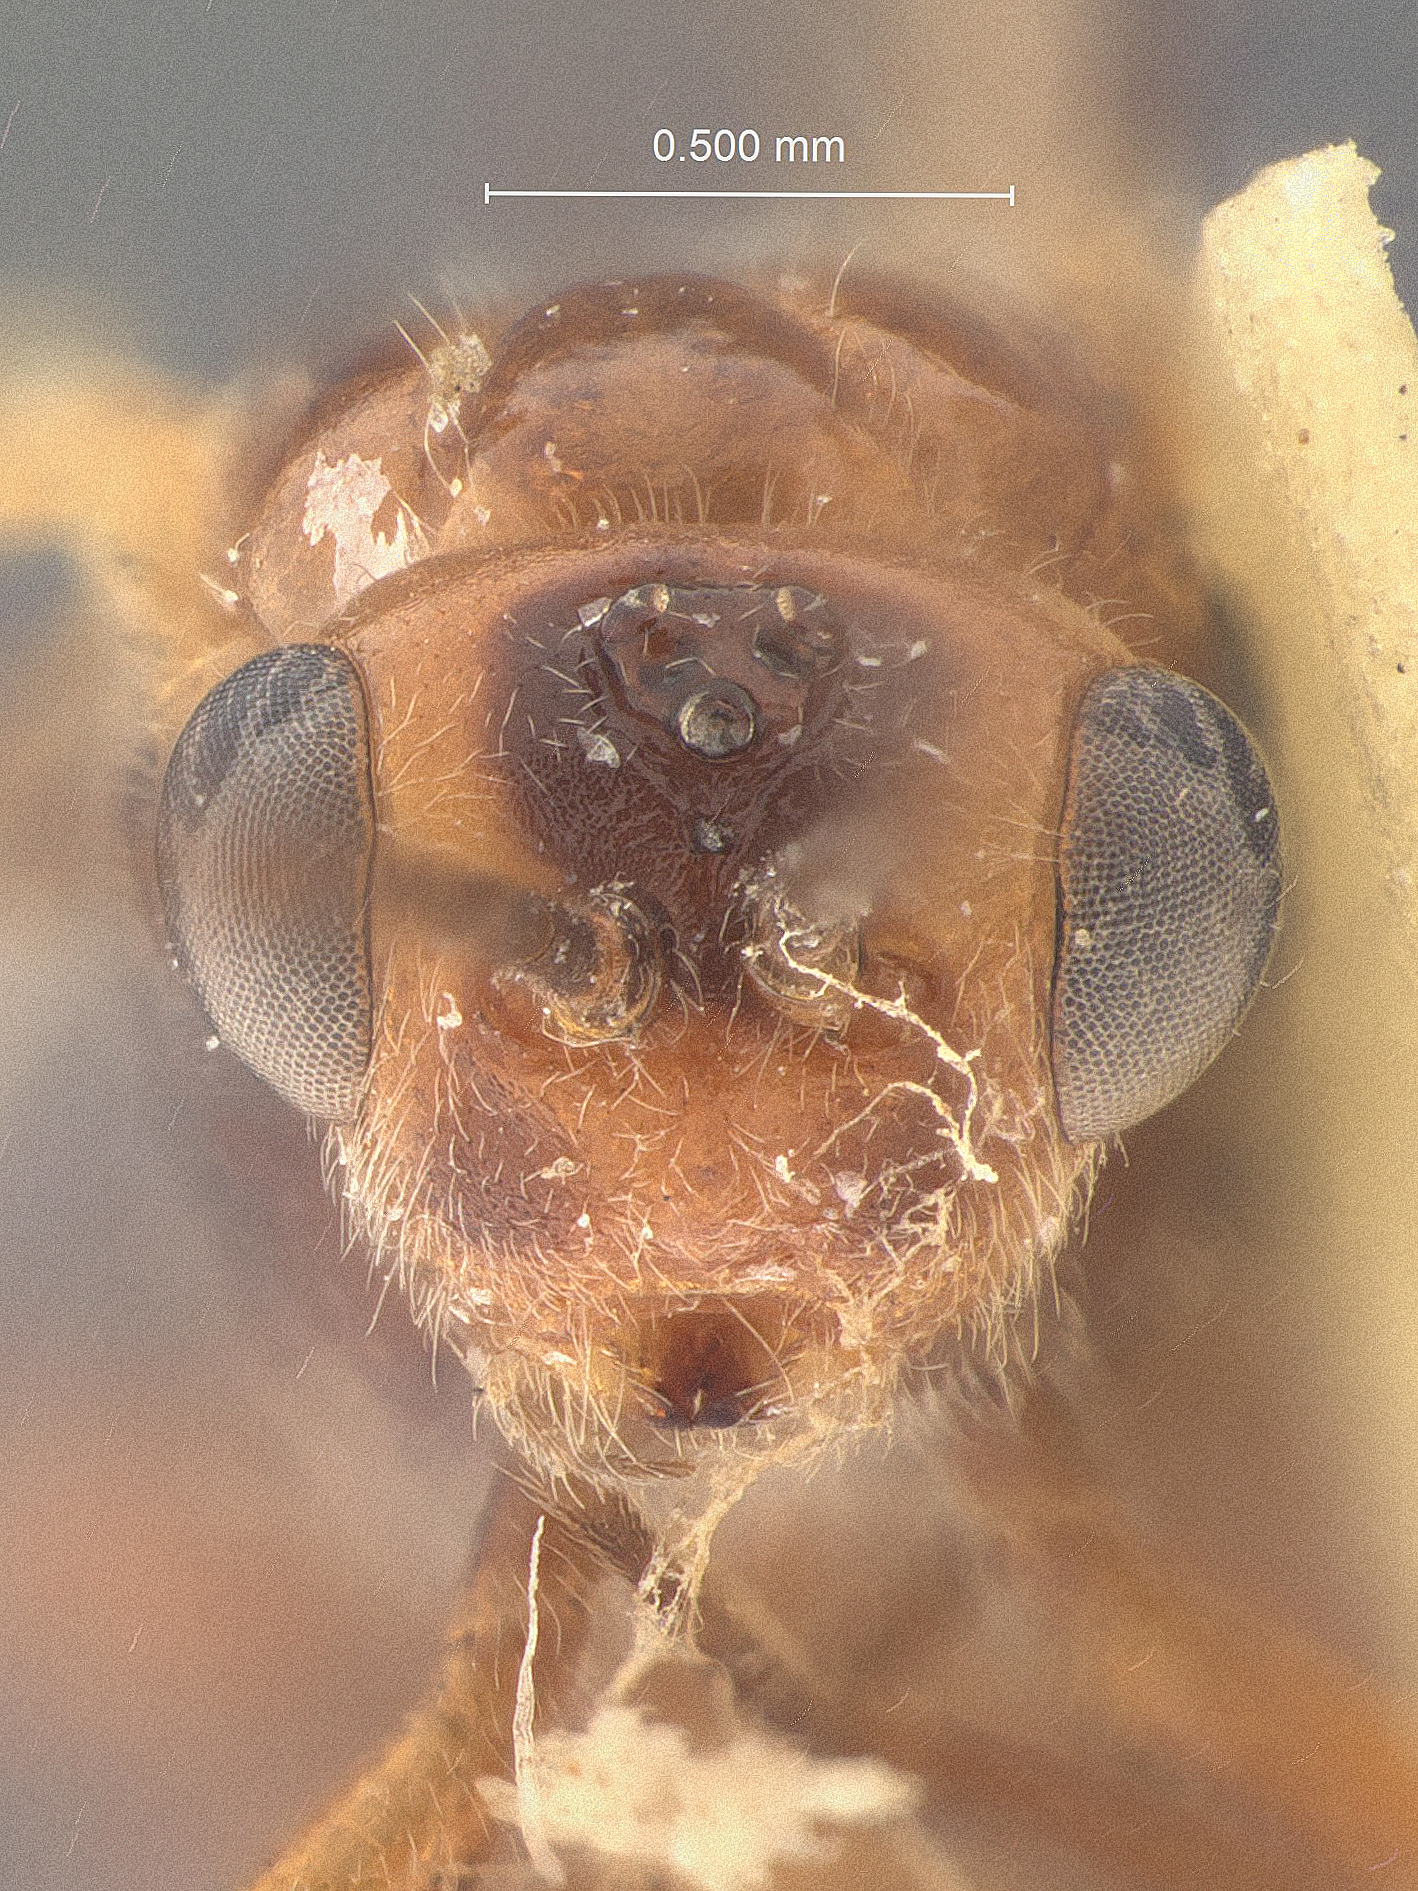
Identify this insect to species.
Shirakia schoenobii
